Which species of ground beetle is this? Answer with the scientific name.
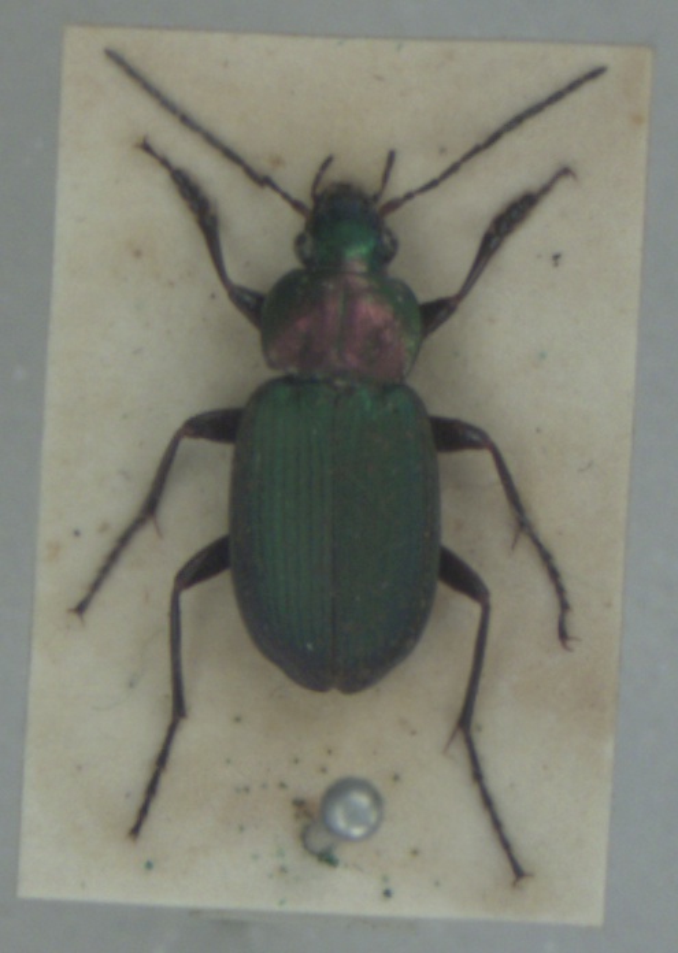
Chlaenius nigricornis
